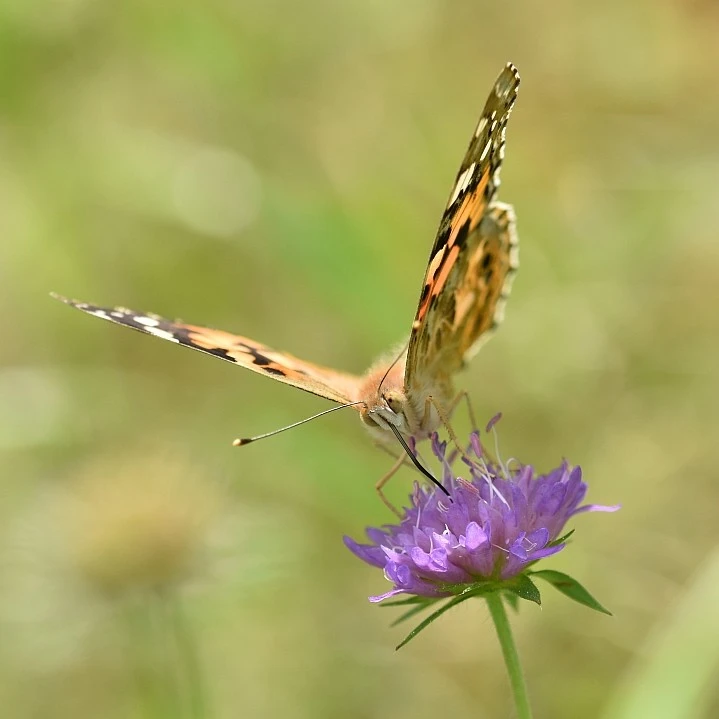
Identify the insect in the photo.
Vanessa cardui
